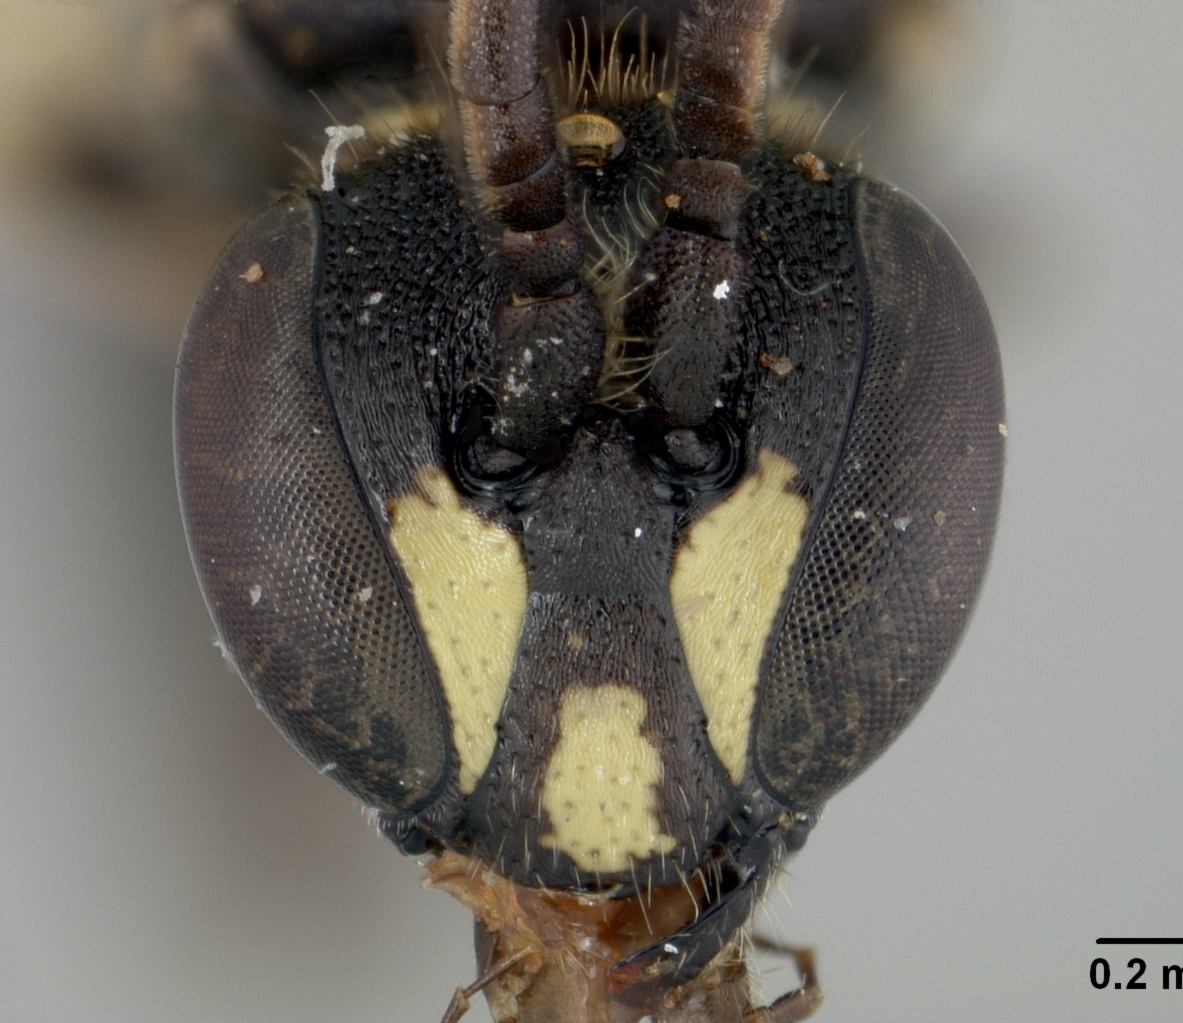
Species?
Hylaeus yatsumatsui
